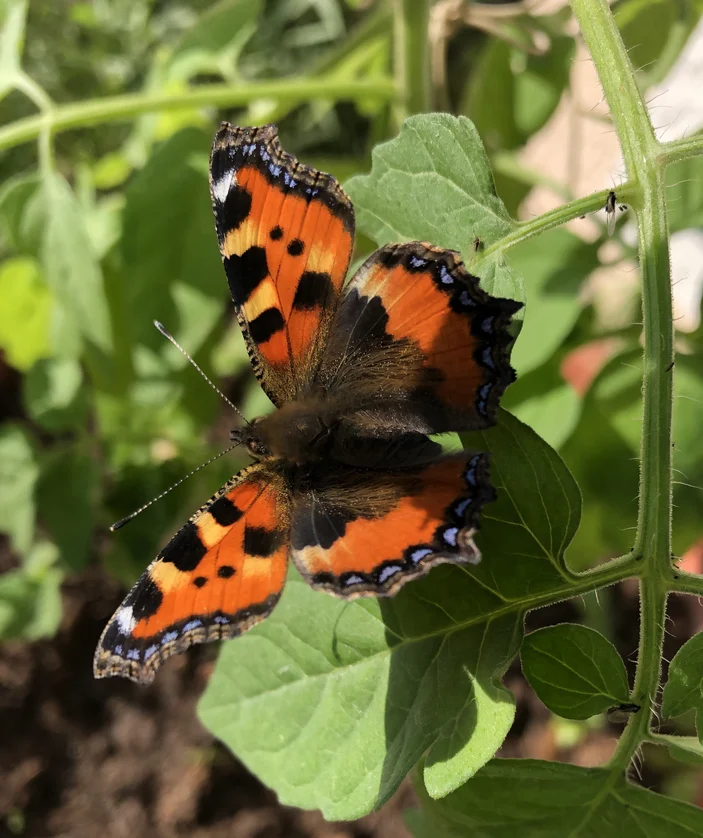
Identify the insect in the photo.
Aglais urticae
